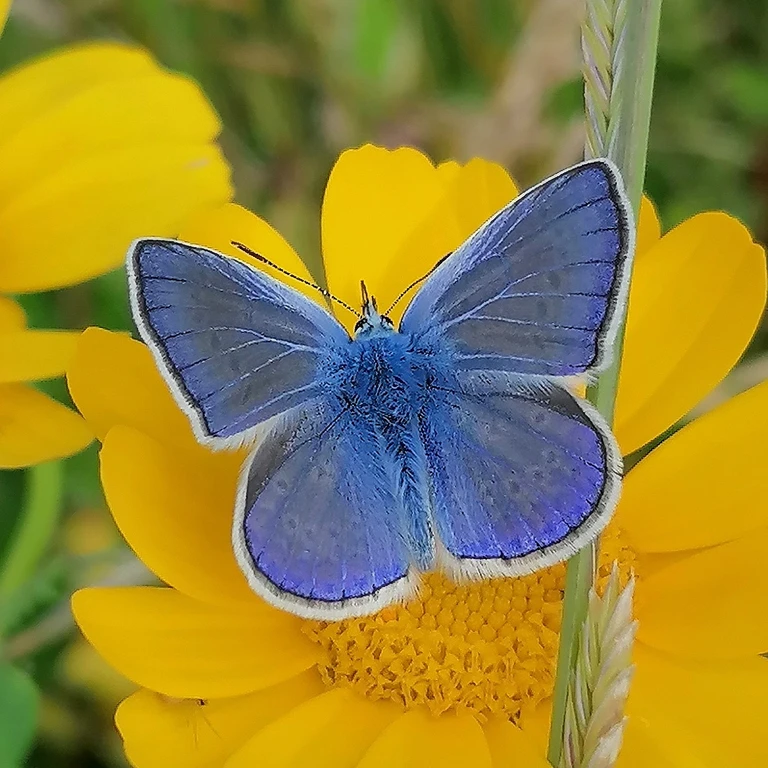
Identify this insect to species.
Polyommatus icarus
